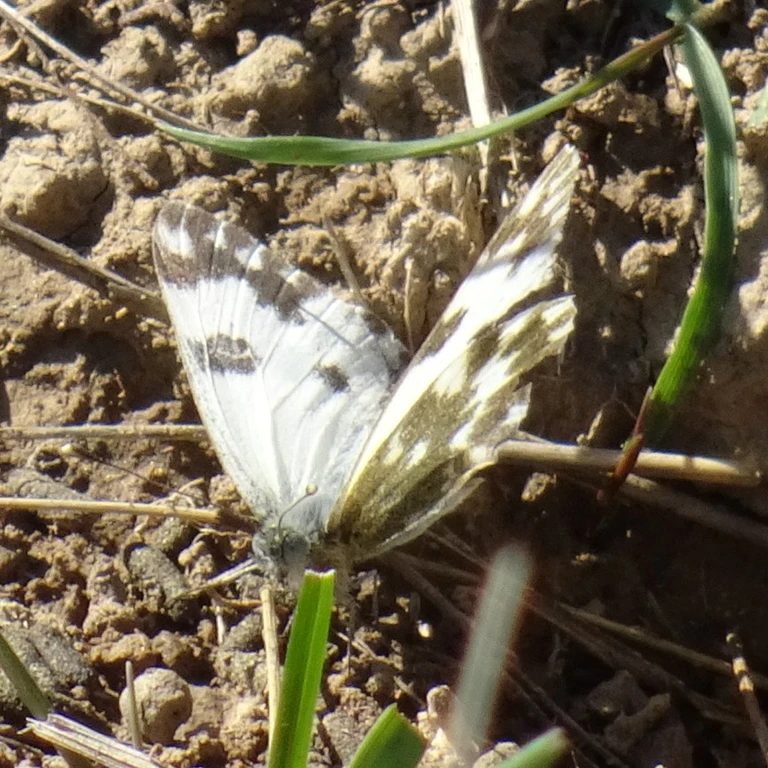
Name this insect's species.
Pontia edusa
